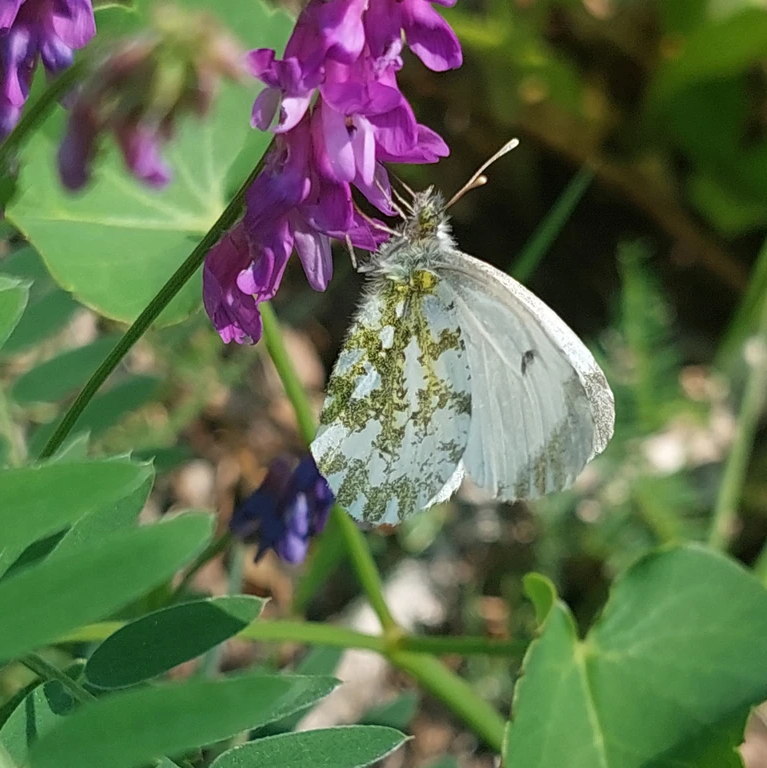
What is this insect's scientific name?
Anthocharis cardamines
